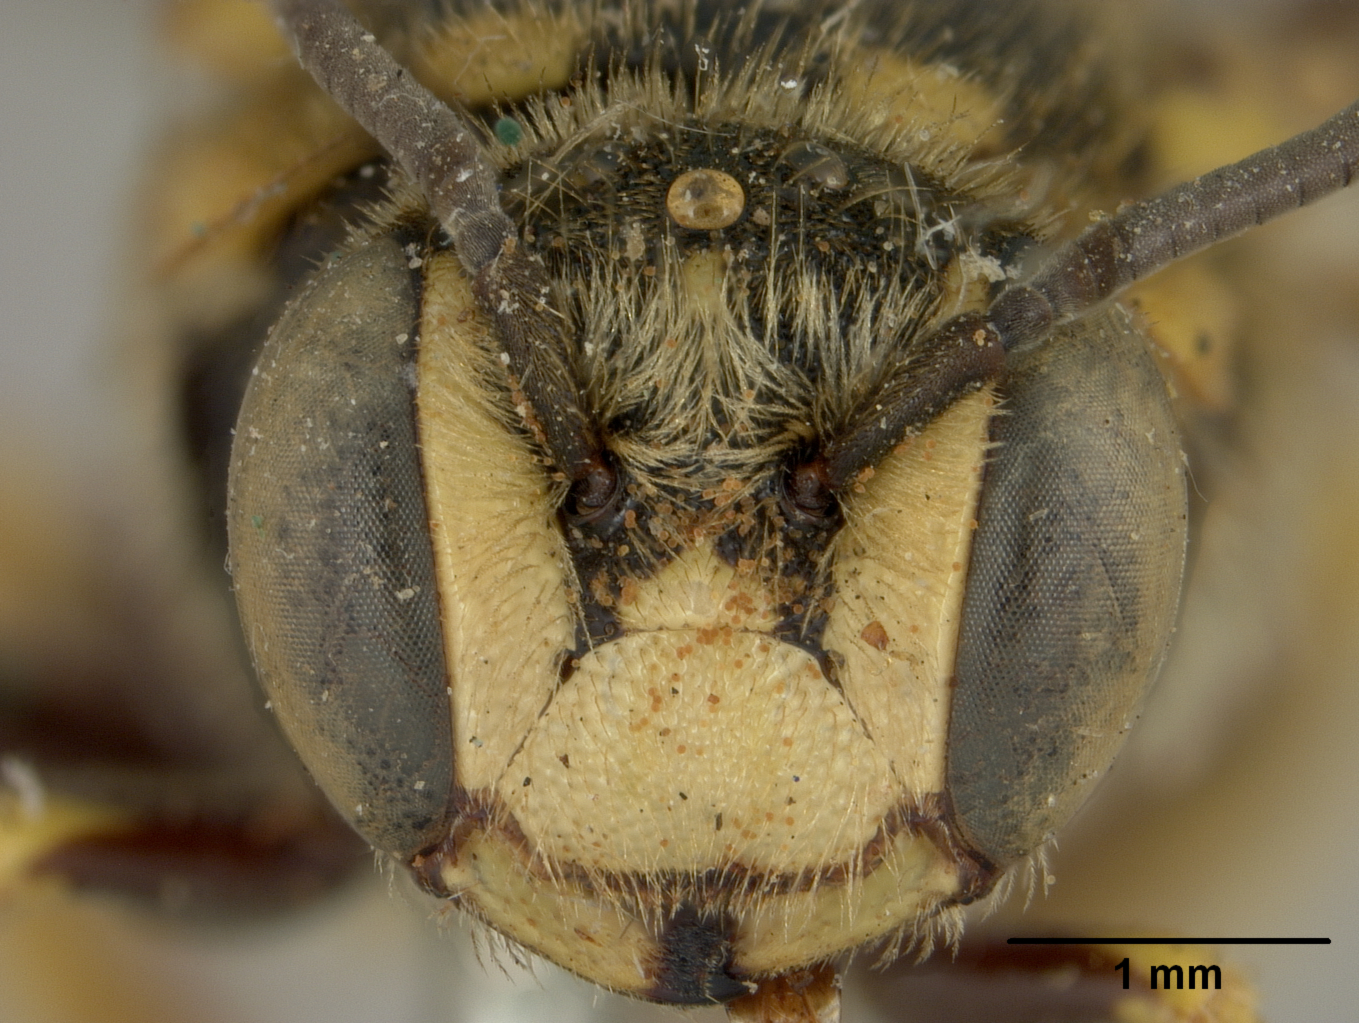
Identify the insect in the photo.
Anthidium davidsoni
